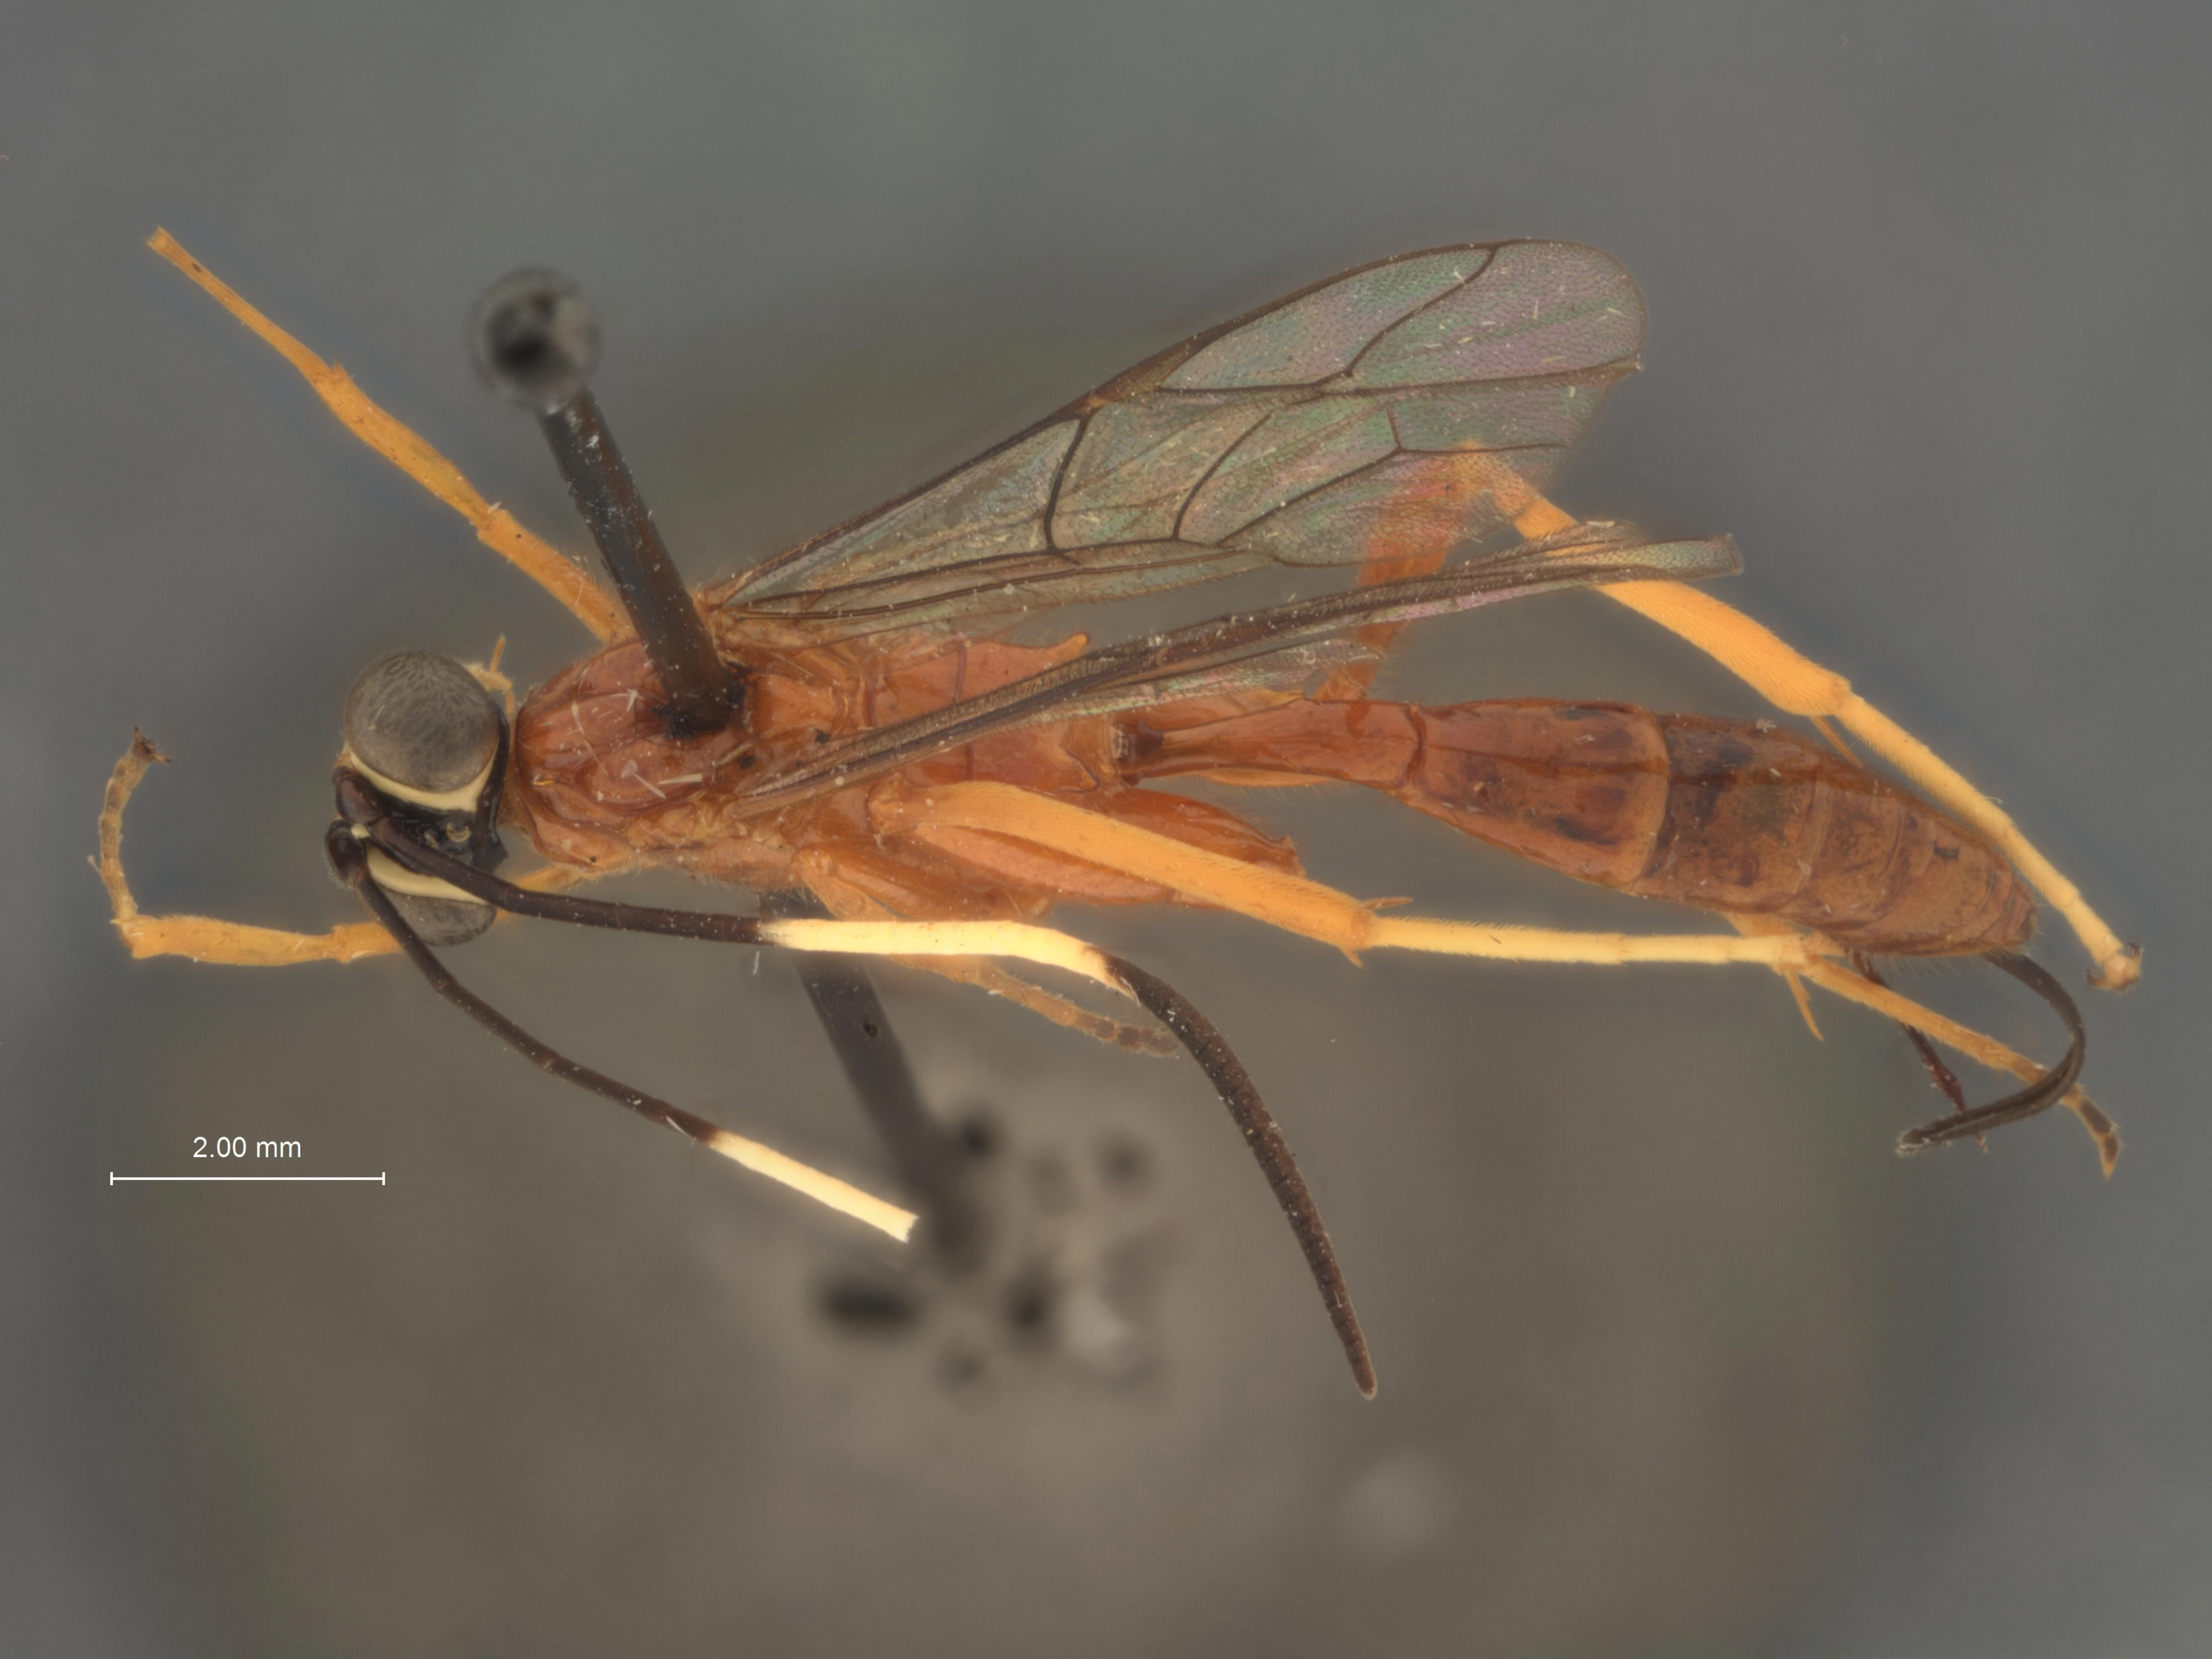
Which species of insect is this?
Polycyrtus buscki
